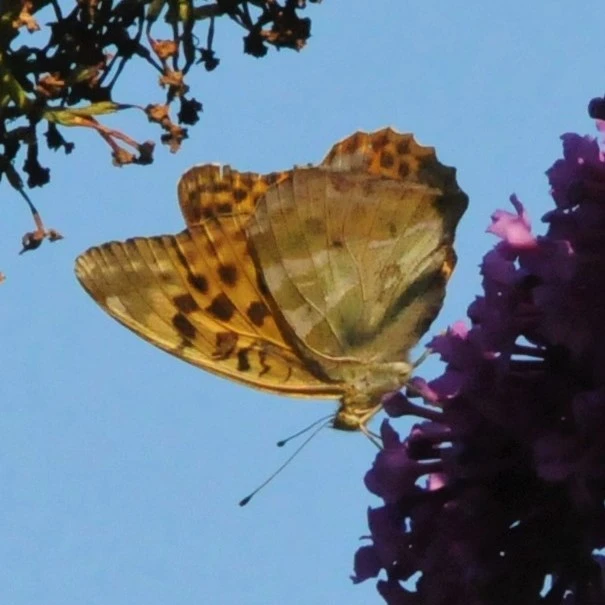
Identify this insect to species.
Argynnis paphia
